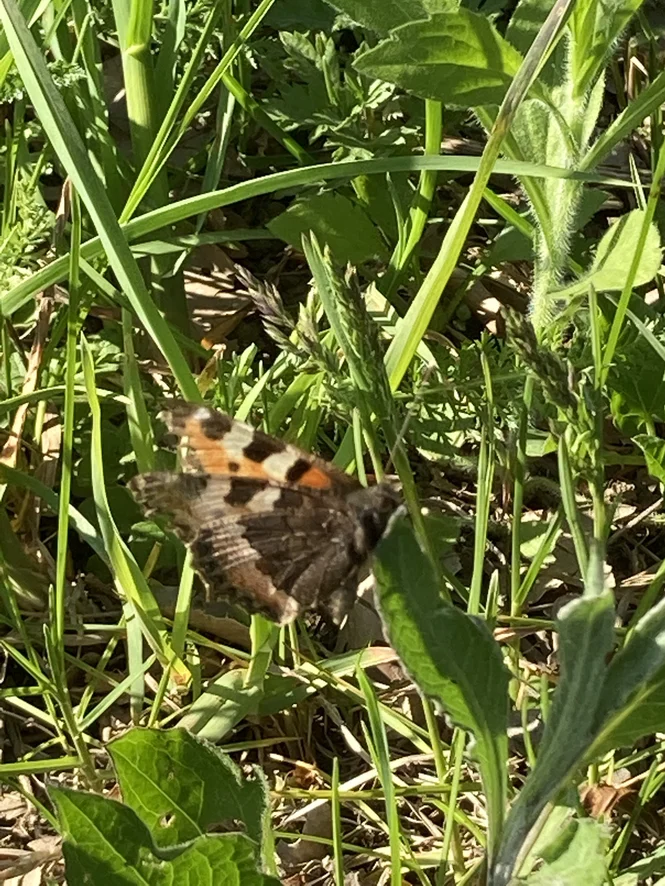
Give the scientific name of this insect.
Aglais urticae
